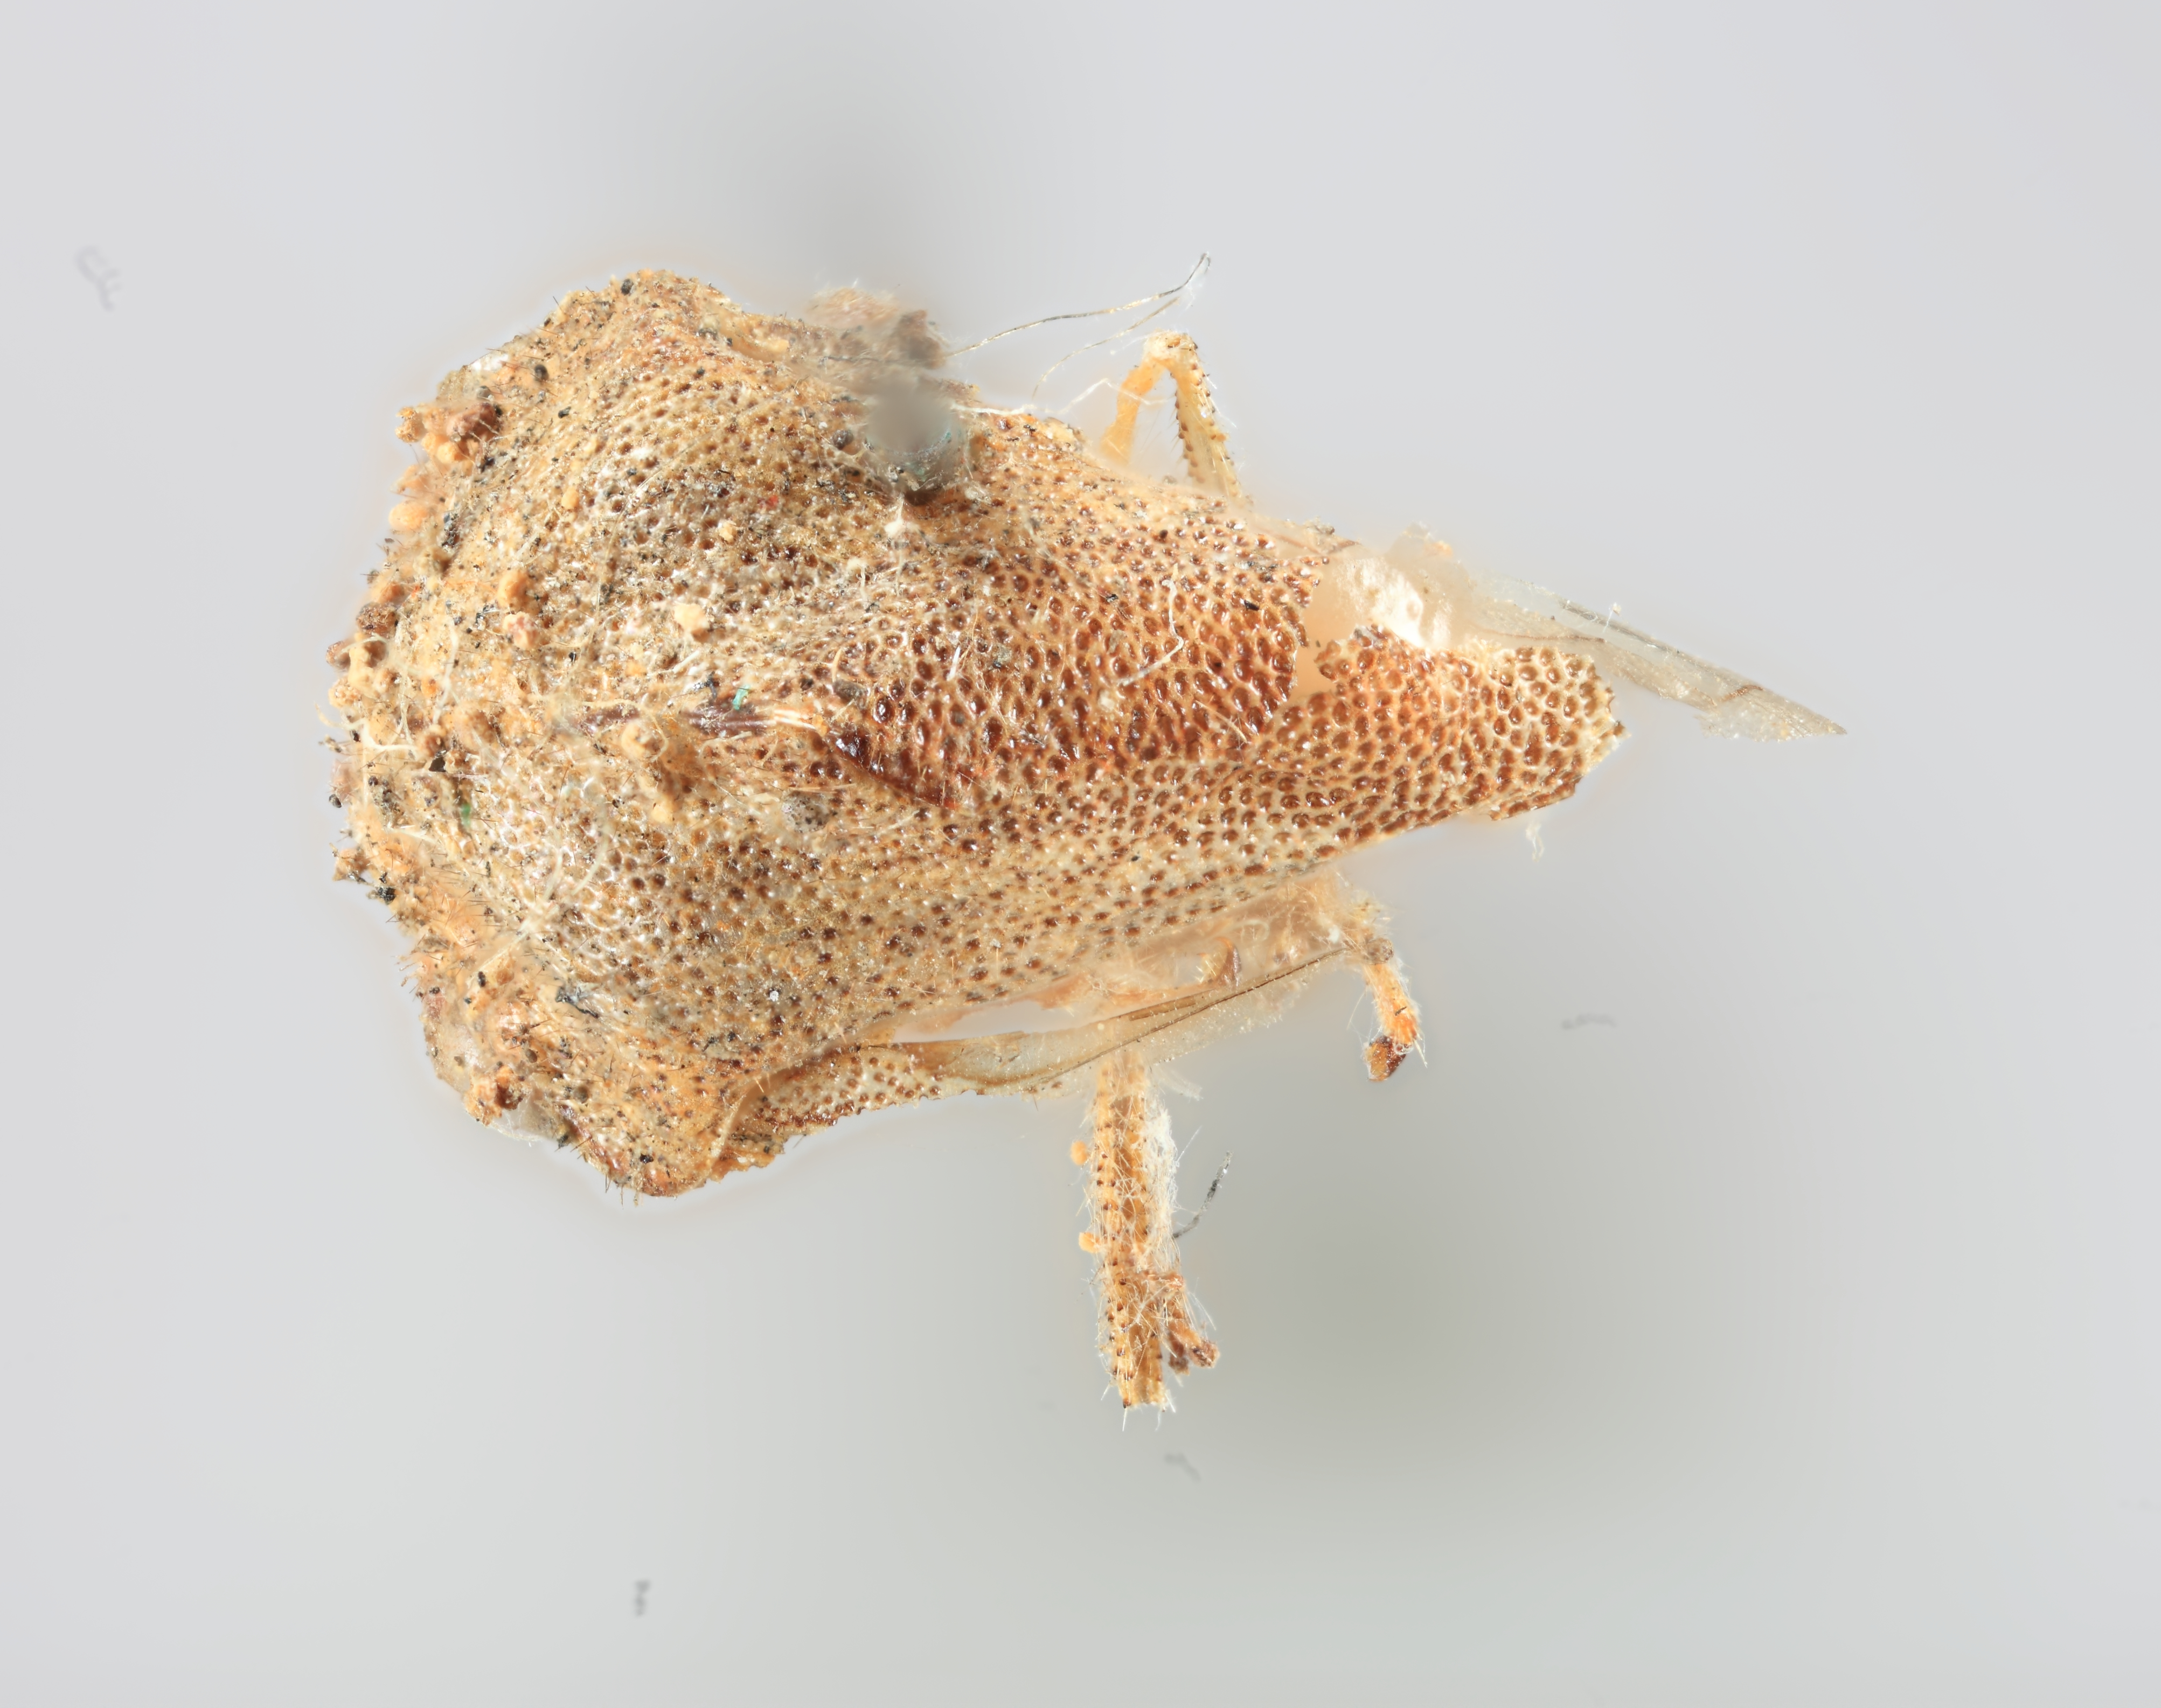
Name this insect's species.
Telamona modesta
